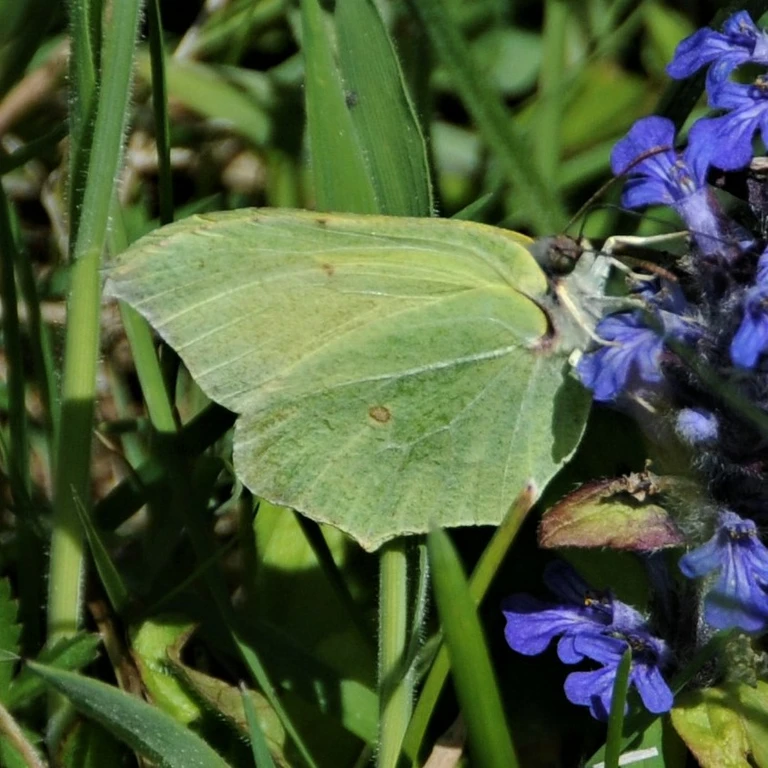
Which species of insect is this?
Gonepteryx rhamni
